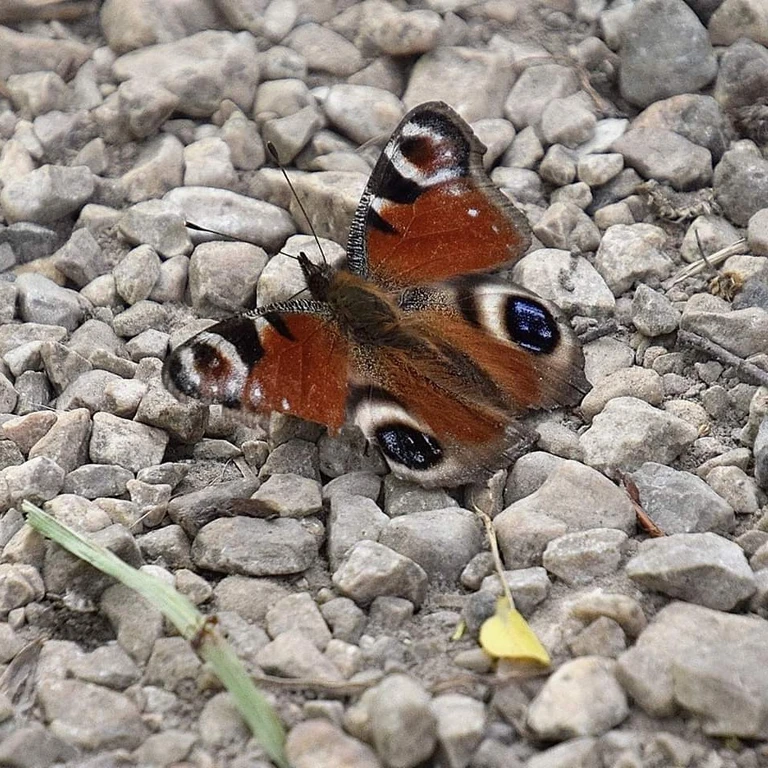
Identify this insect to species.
Aglais io
